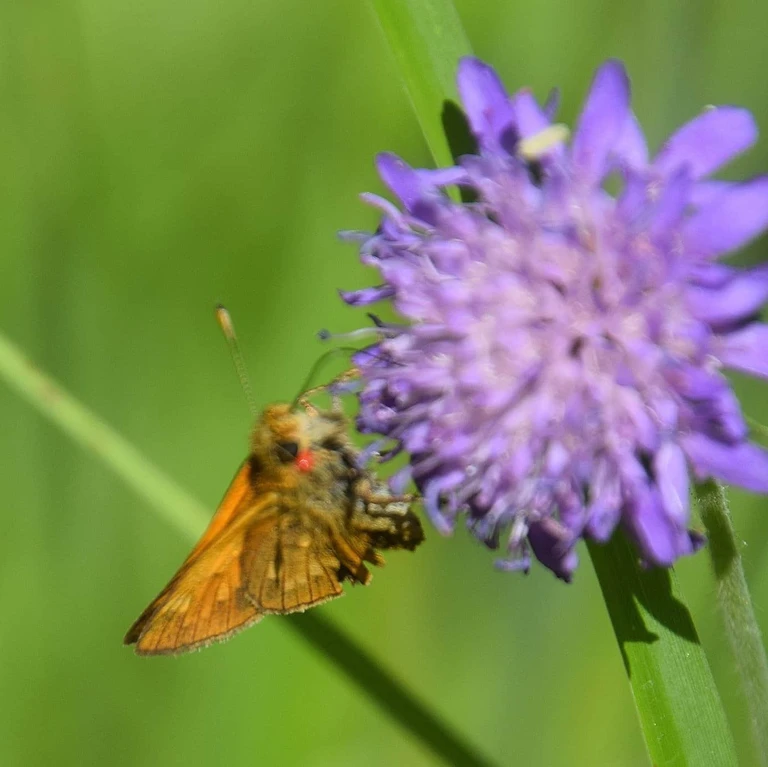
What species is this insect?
Ochlodes sylvanus (also Ochlodes venata)
